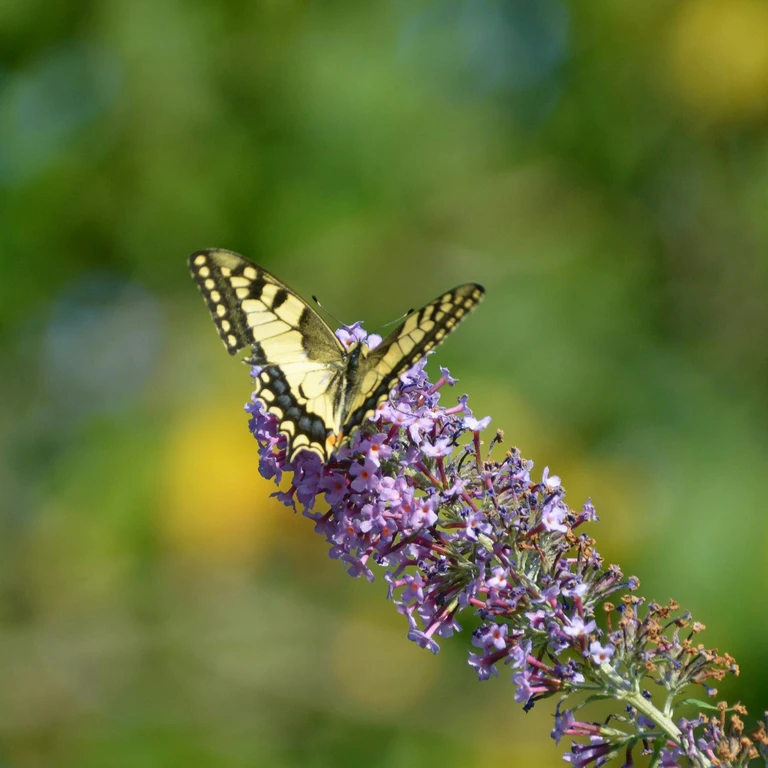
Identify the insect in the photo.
Papilio machaon
